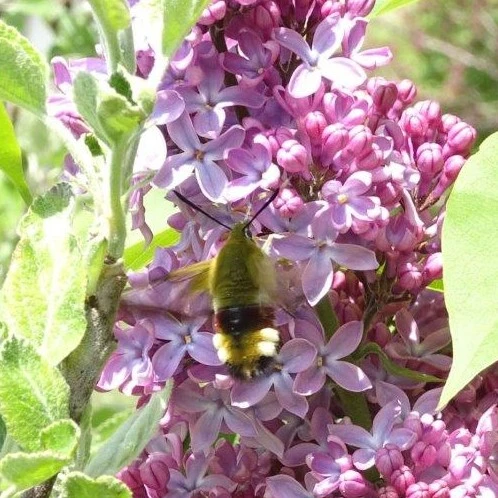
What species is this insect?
Hemaris fuciformis
